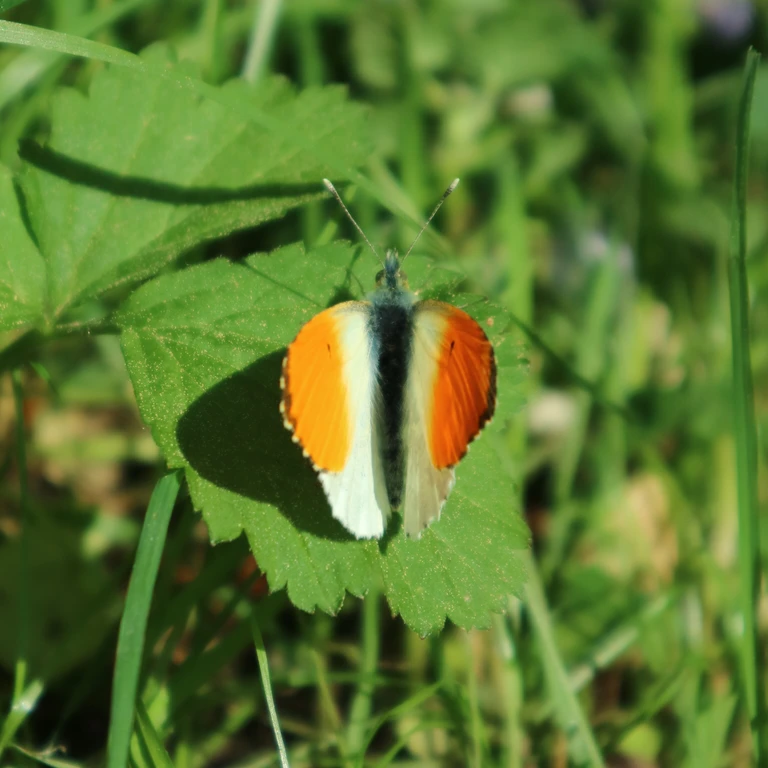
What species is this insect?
Anthocharis cardamines
